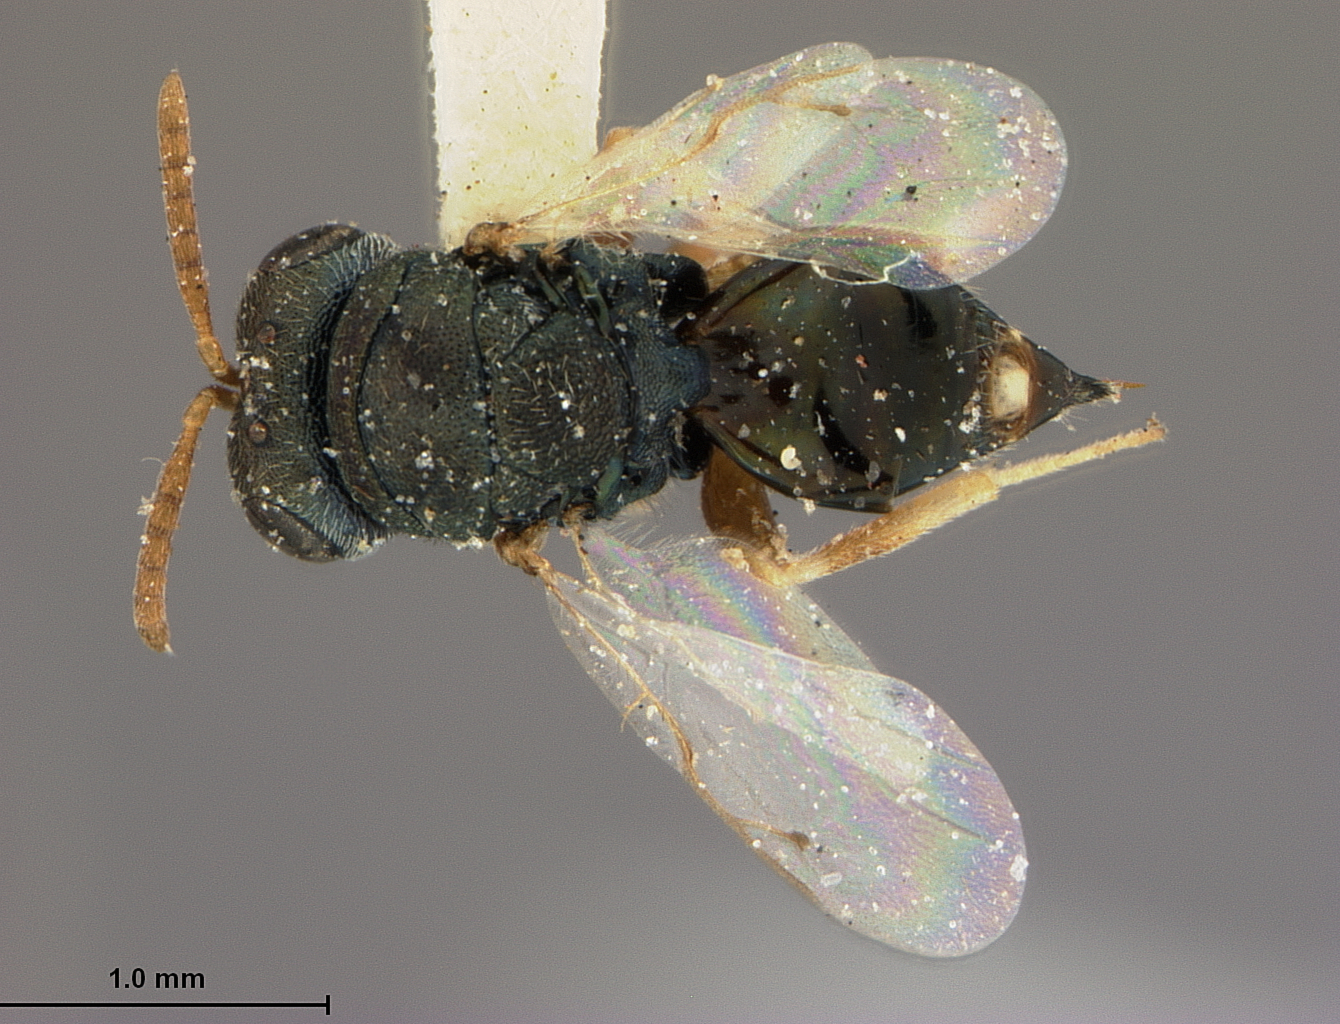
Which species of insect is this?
Bruchobius laticeps
